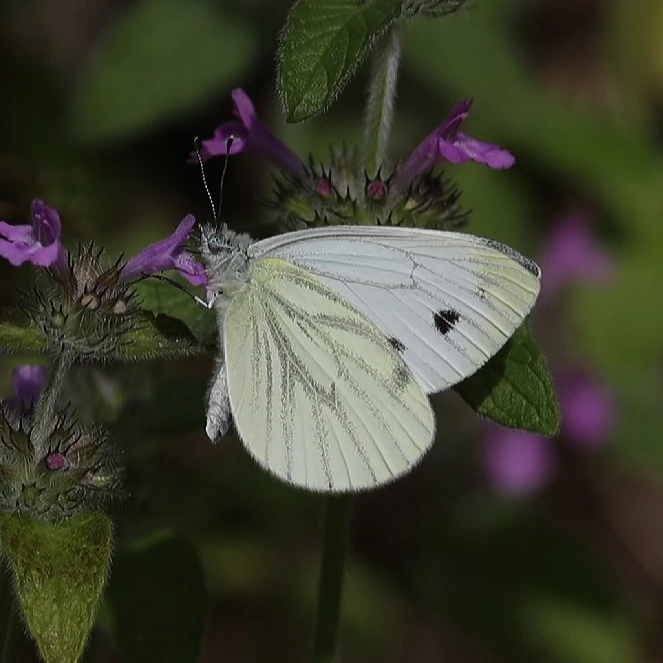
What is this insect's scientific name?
Pieris napi
